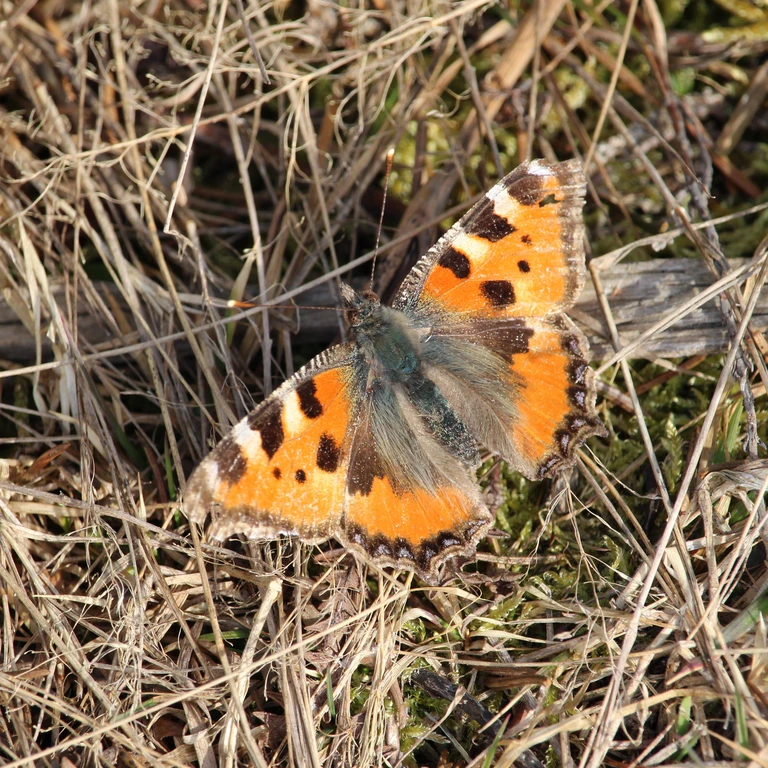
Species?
Aglais urticae
